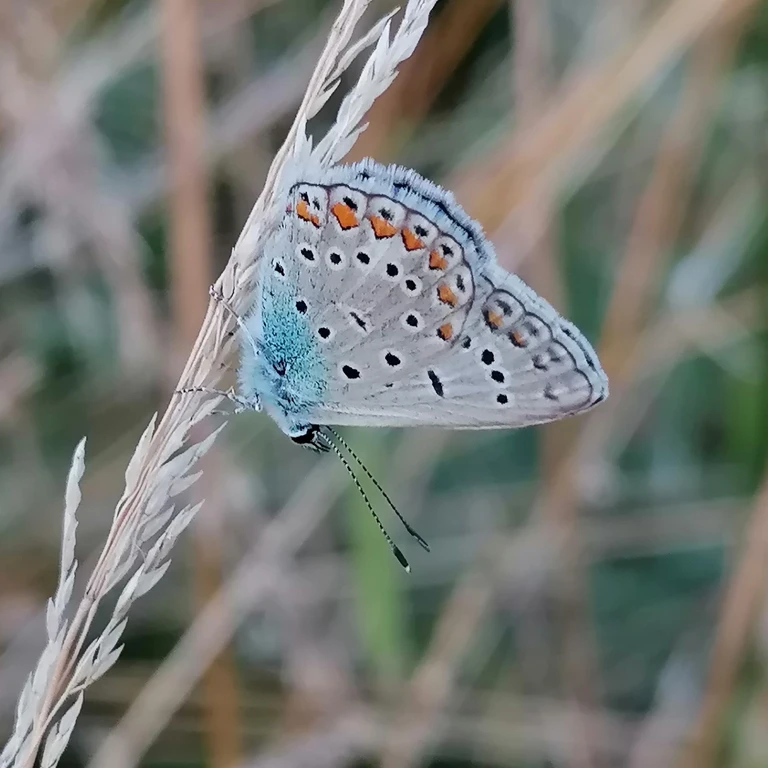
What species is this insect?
Polyommatus icarus
